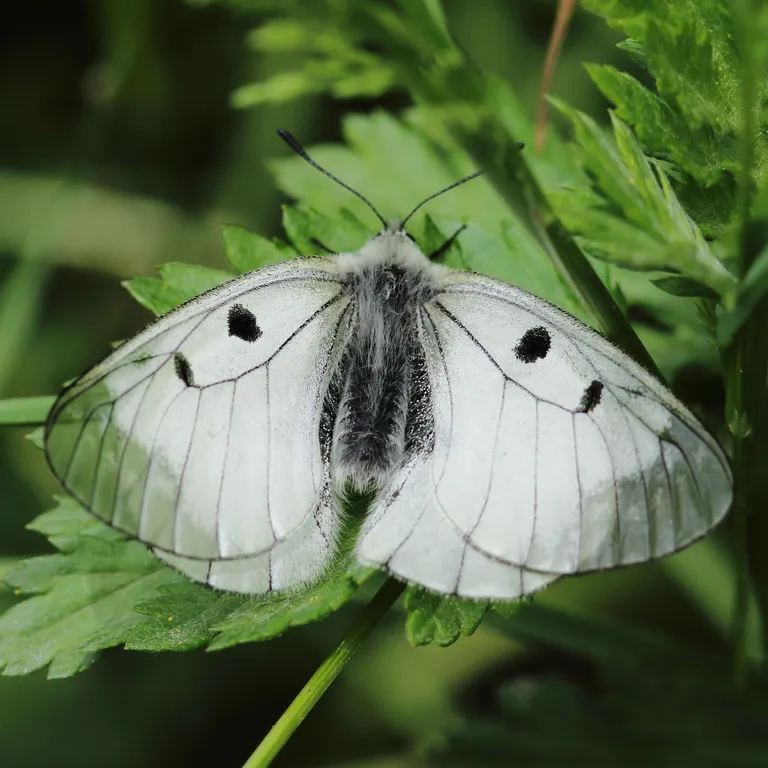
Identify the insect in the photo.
Parnassius mnemosyne
